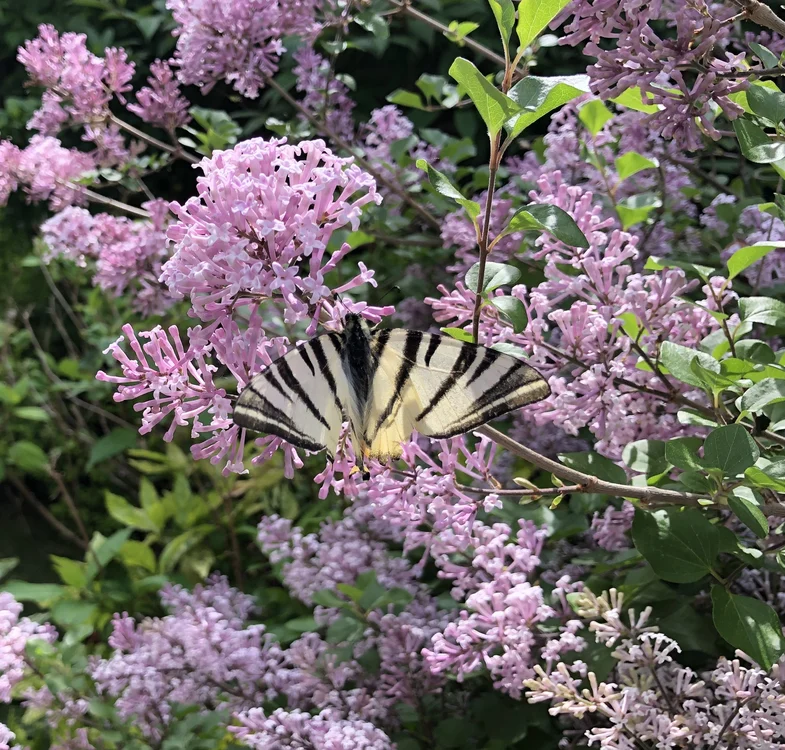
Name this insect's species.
Iphiclides podalirius
